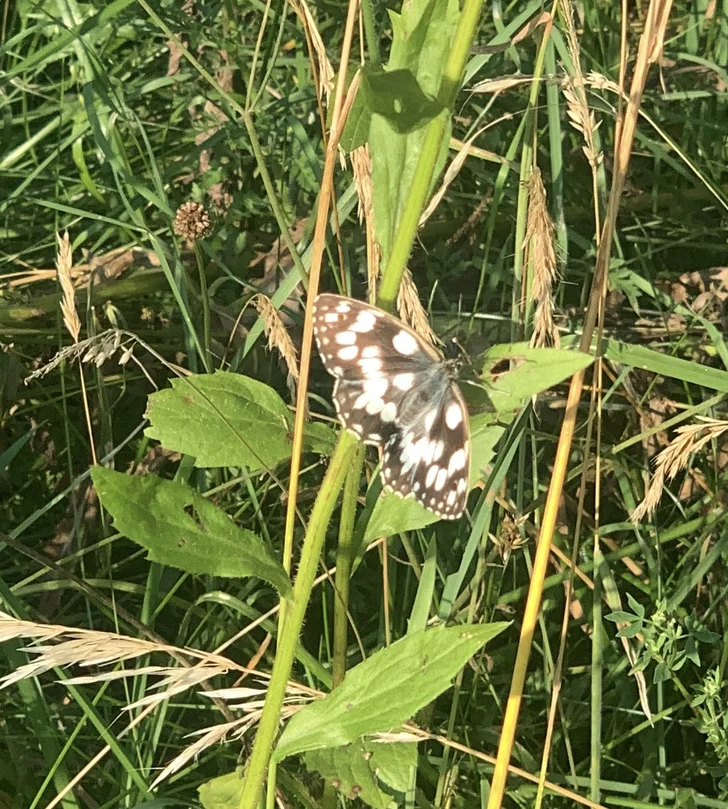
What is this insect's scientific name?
Melanargia galathea
